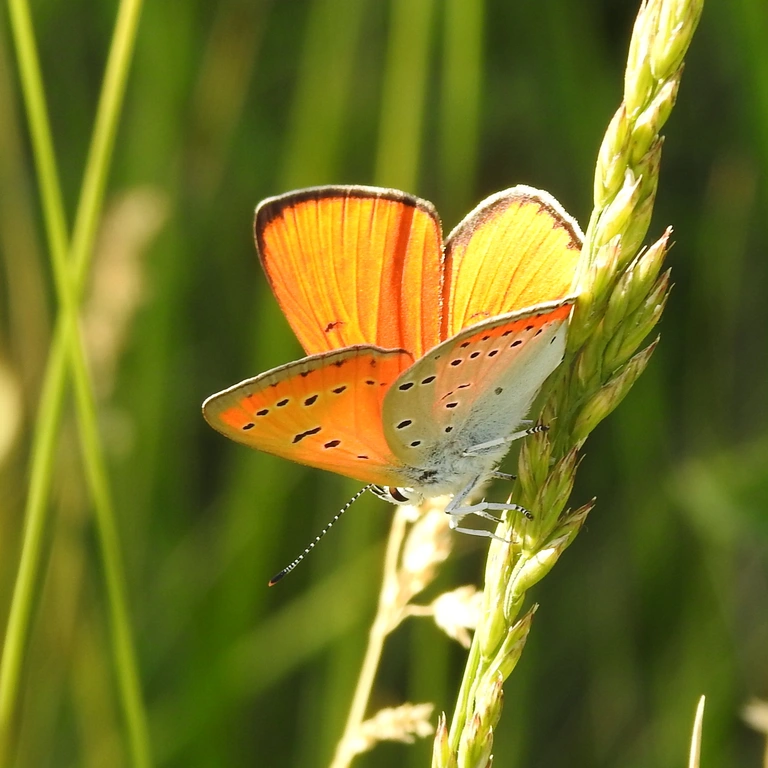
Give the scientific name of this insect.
Lycaena dispar
